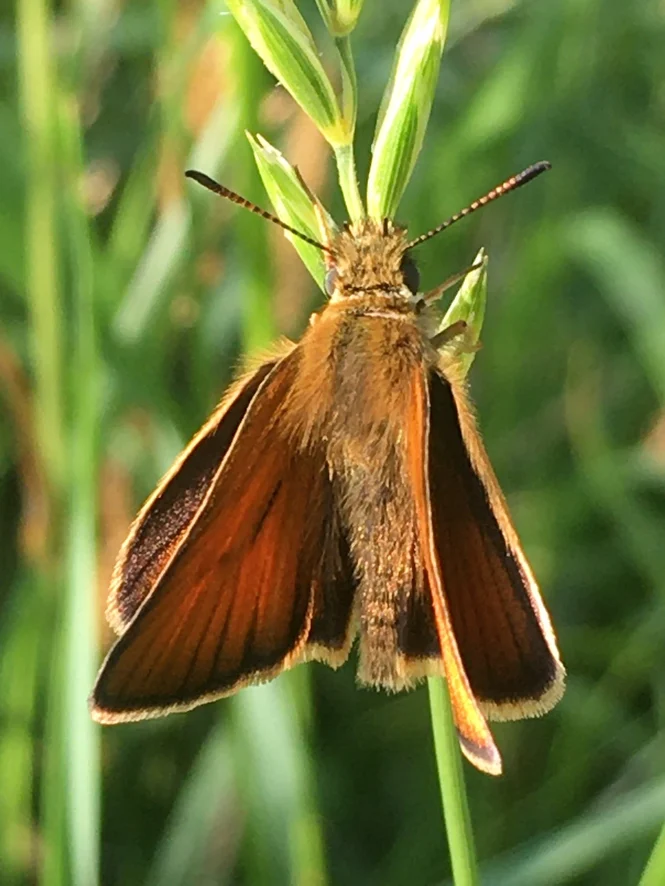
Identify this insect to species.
Thymelicus lineola
